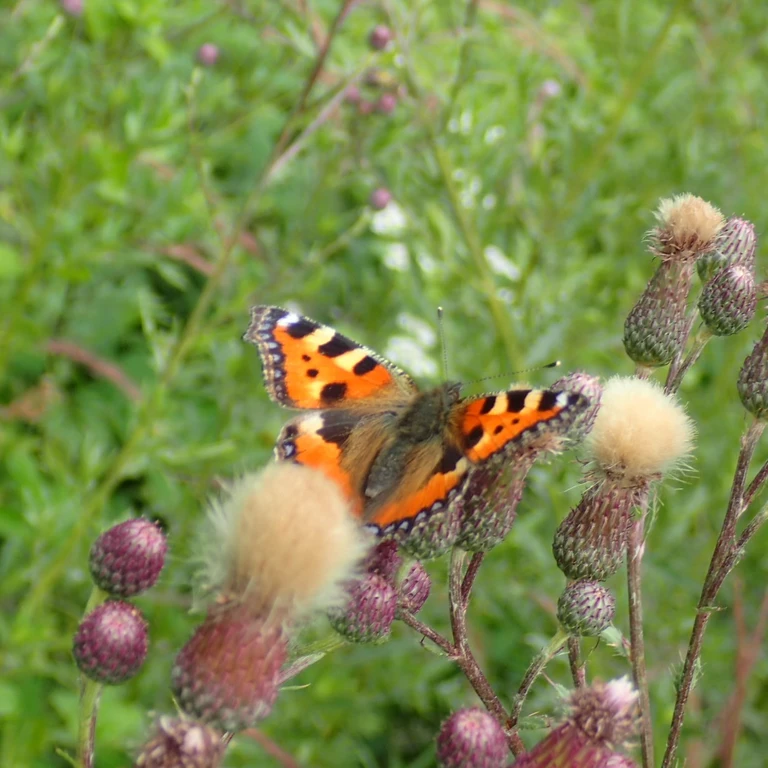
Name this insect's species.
Aglais urticae
